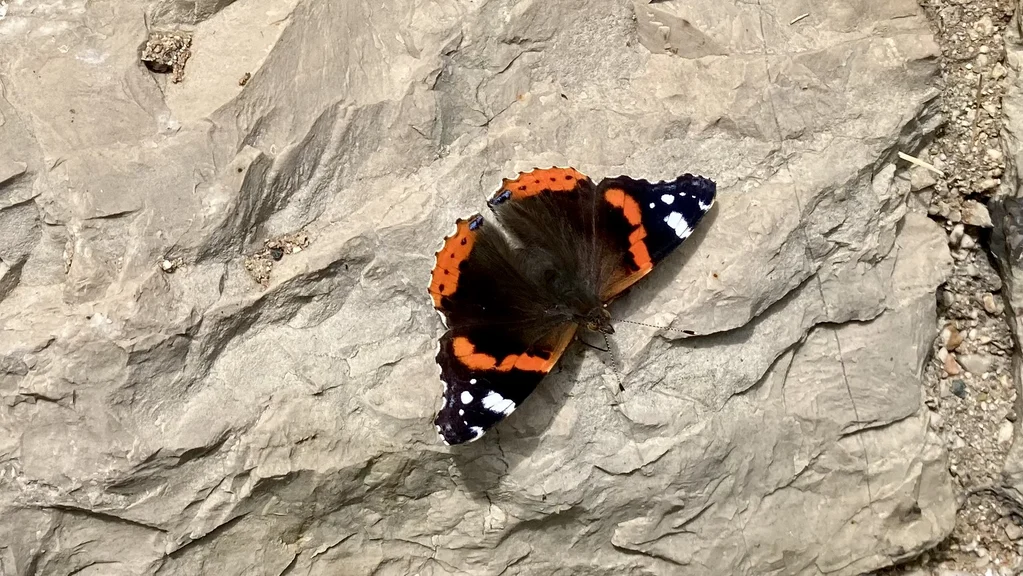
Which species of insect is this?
Vanessa atalanta
